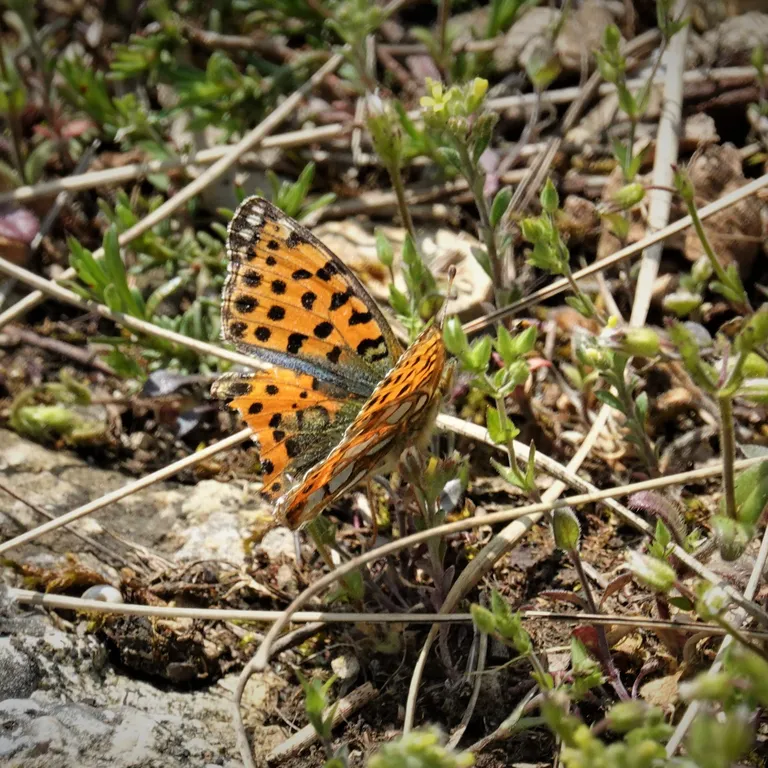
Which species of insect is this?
Issoria lathonia
